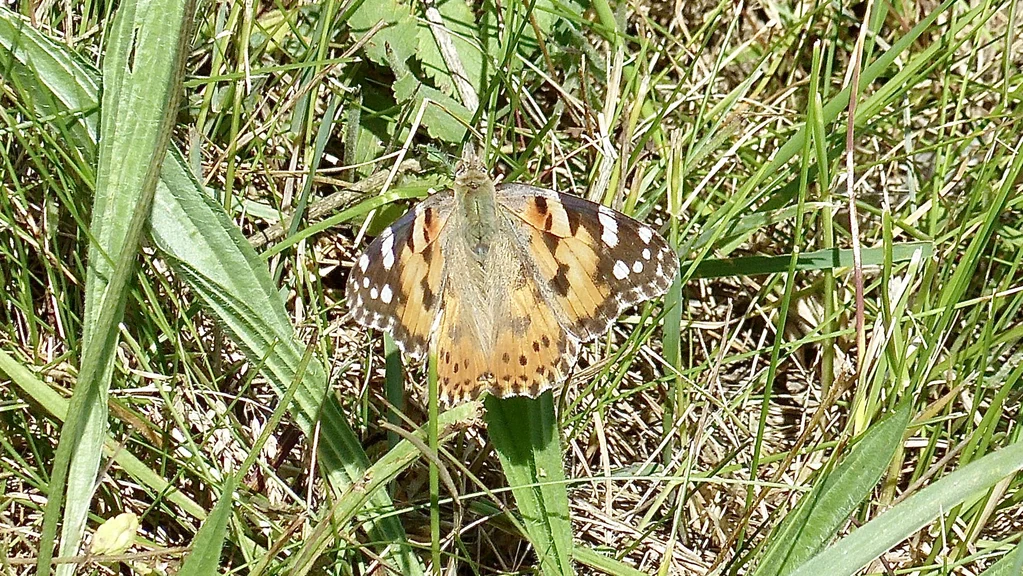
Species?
Vanessa cardui
